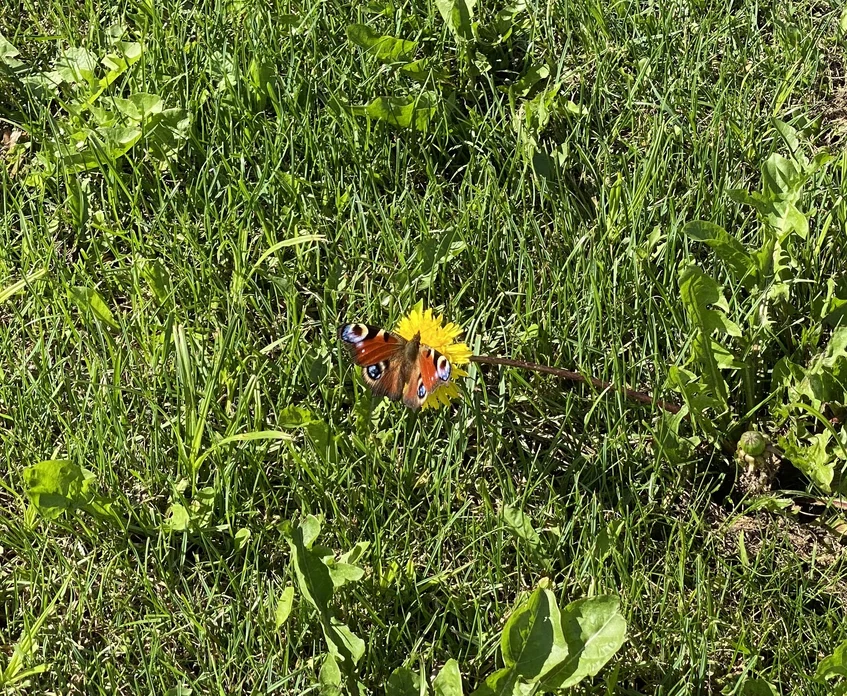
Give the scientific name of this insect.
Aglais io
